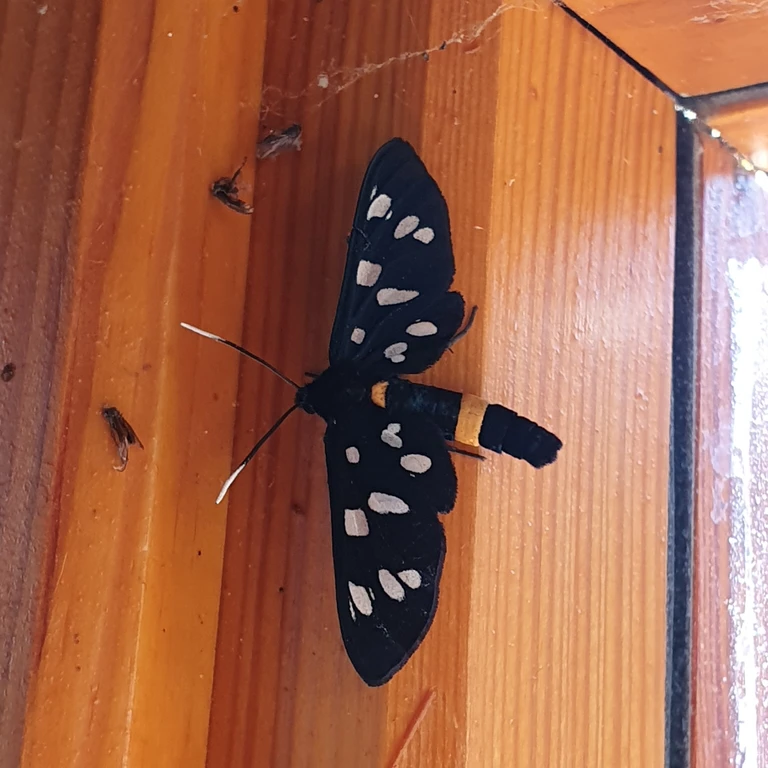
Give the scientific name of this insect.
Amata phegea
